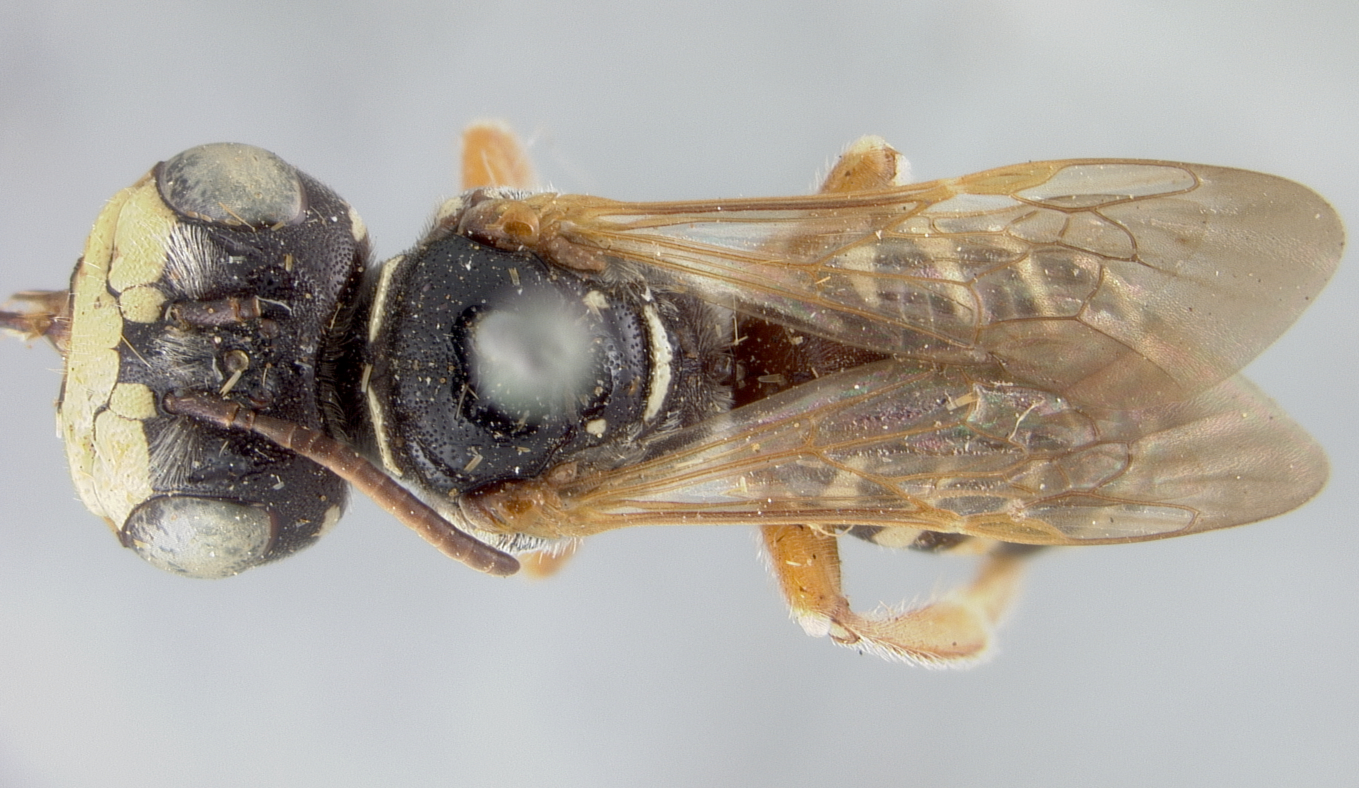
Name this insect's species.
Psaenythia pachycephala
